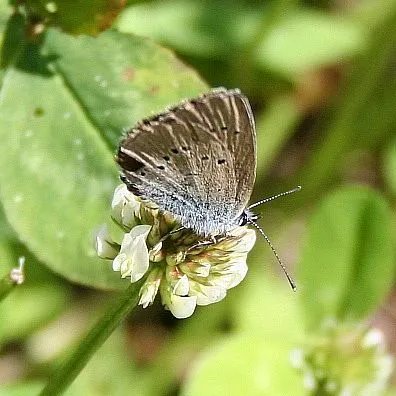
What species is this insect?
Cyaniris semiargus
